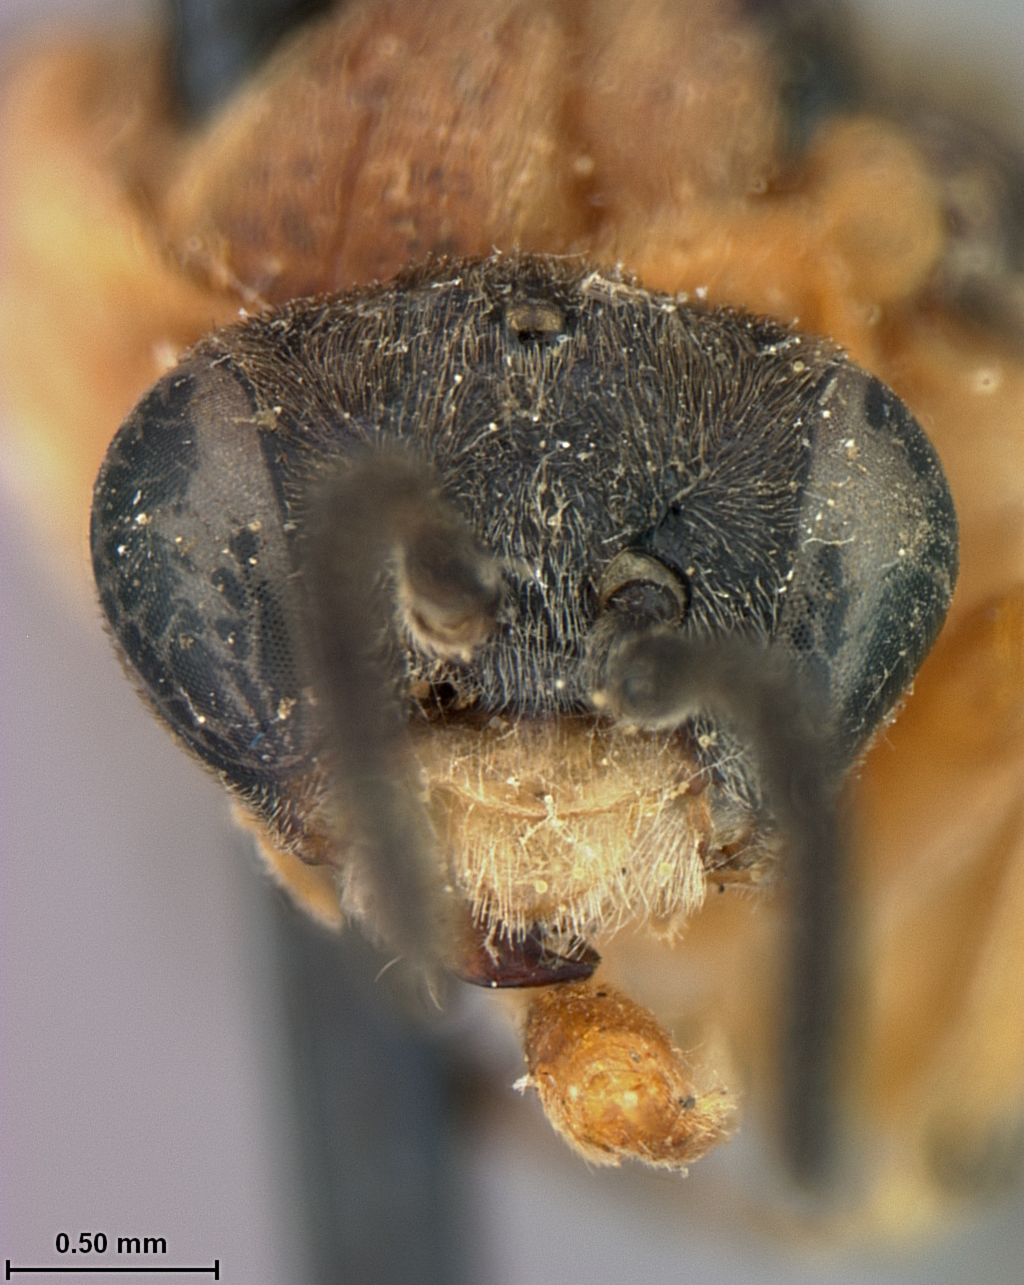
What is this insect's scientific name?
Athalia spinarum
